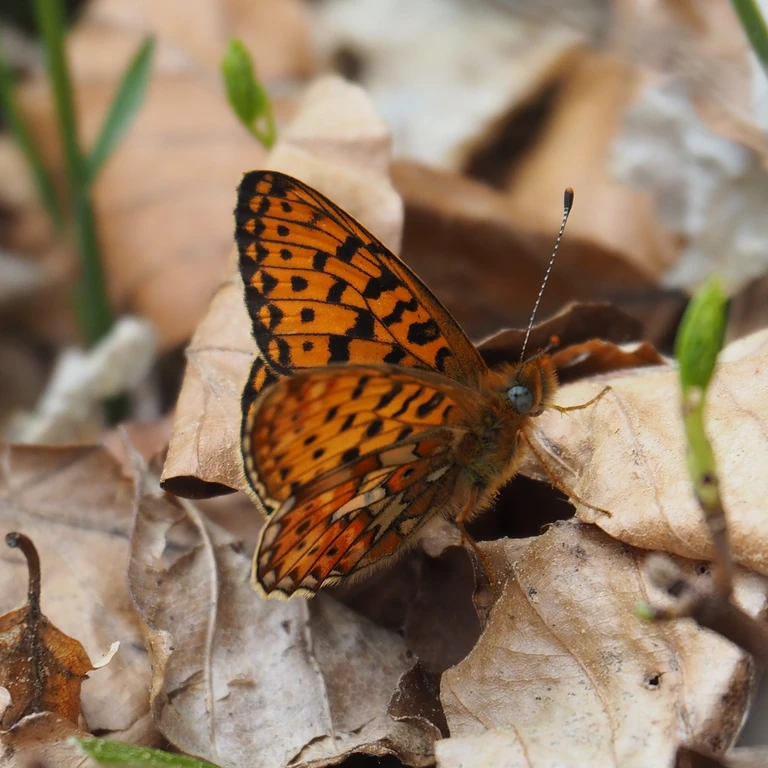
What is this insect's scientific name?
Boloria euphrosyne (also Clossiana euphrosyne)
